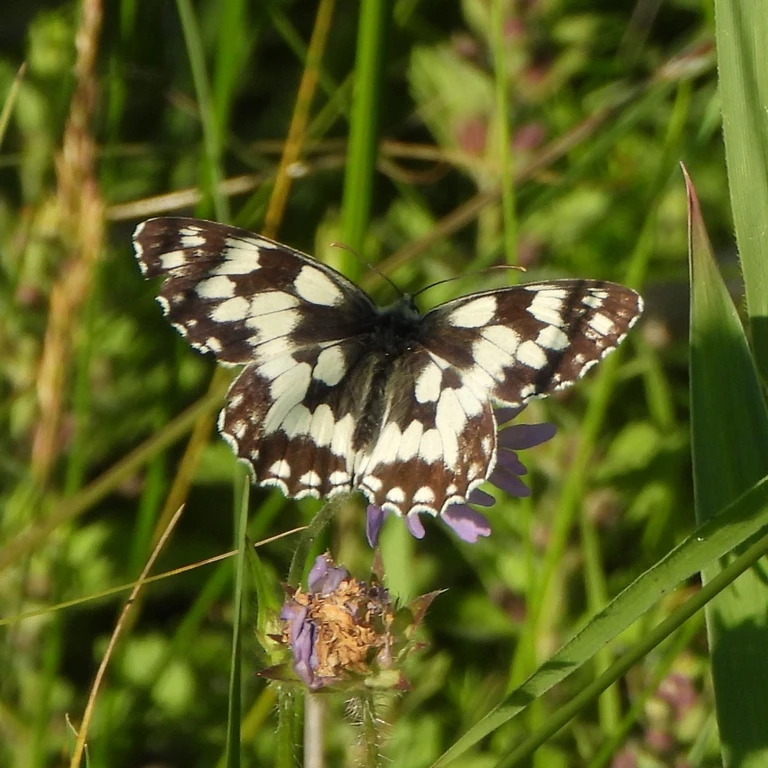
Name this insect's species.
Melanargia galathea
